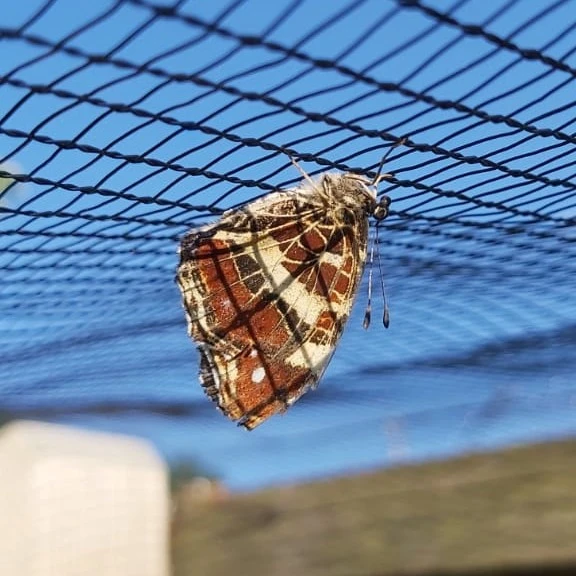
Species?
Araschnia levana
